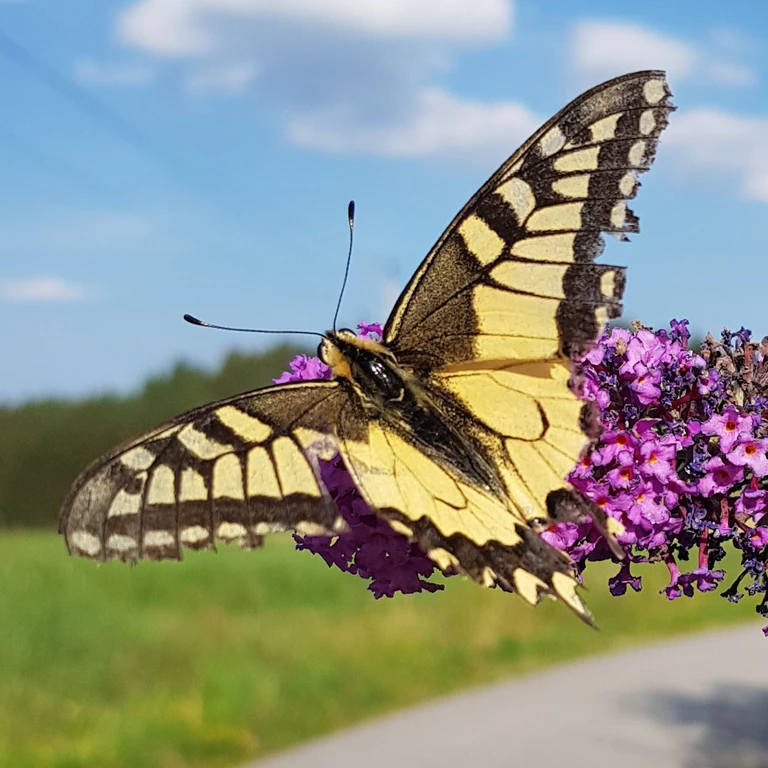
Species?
Papilio machaon
